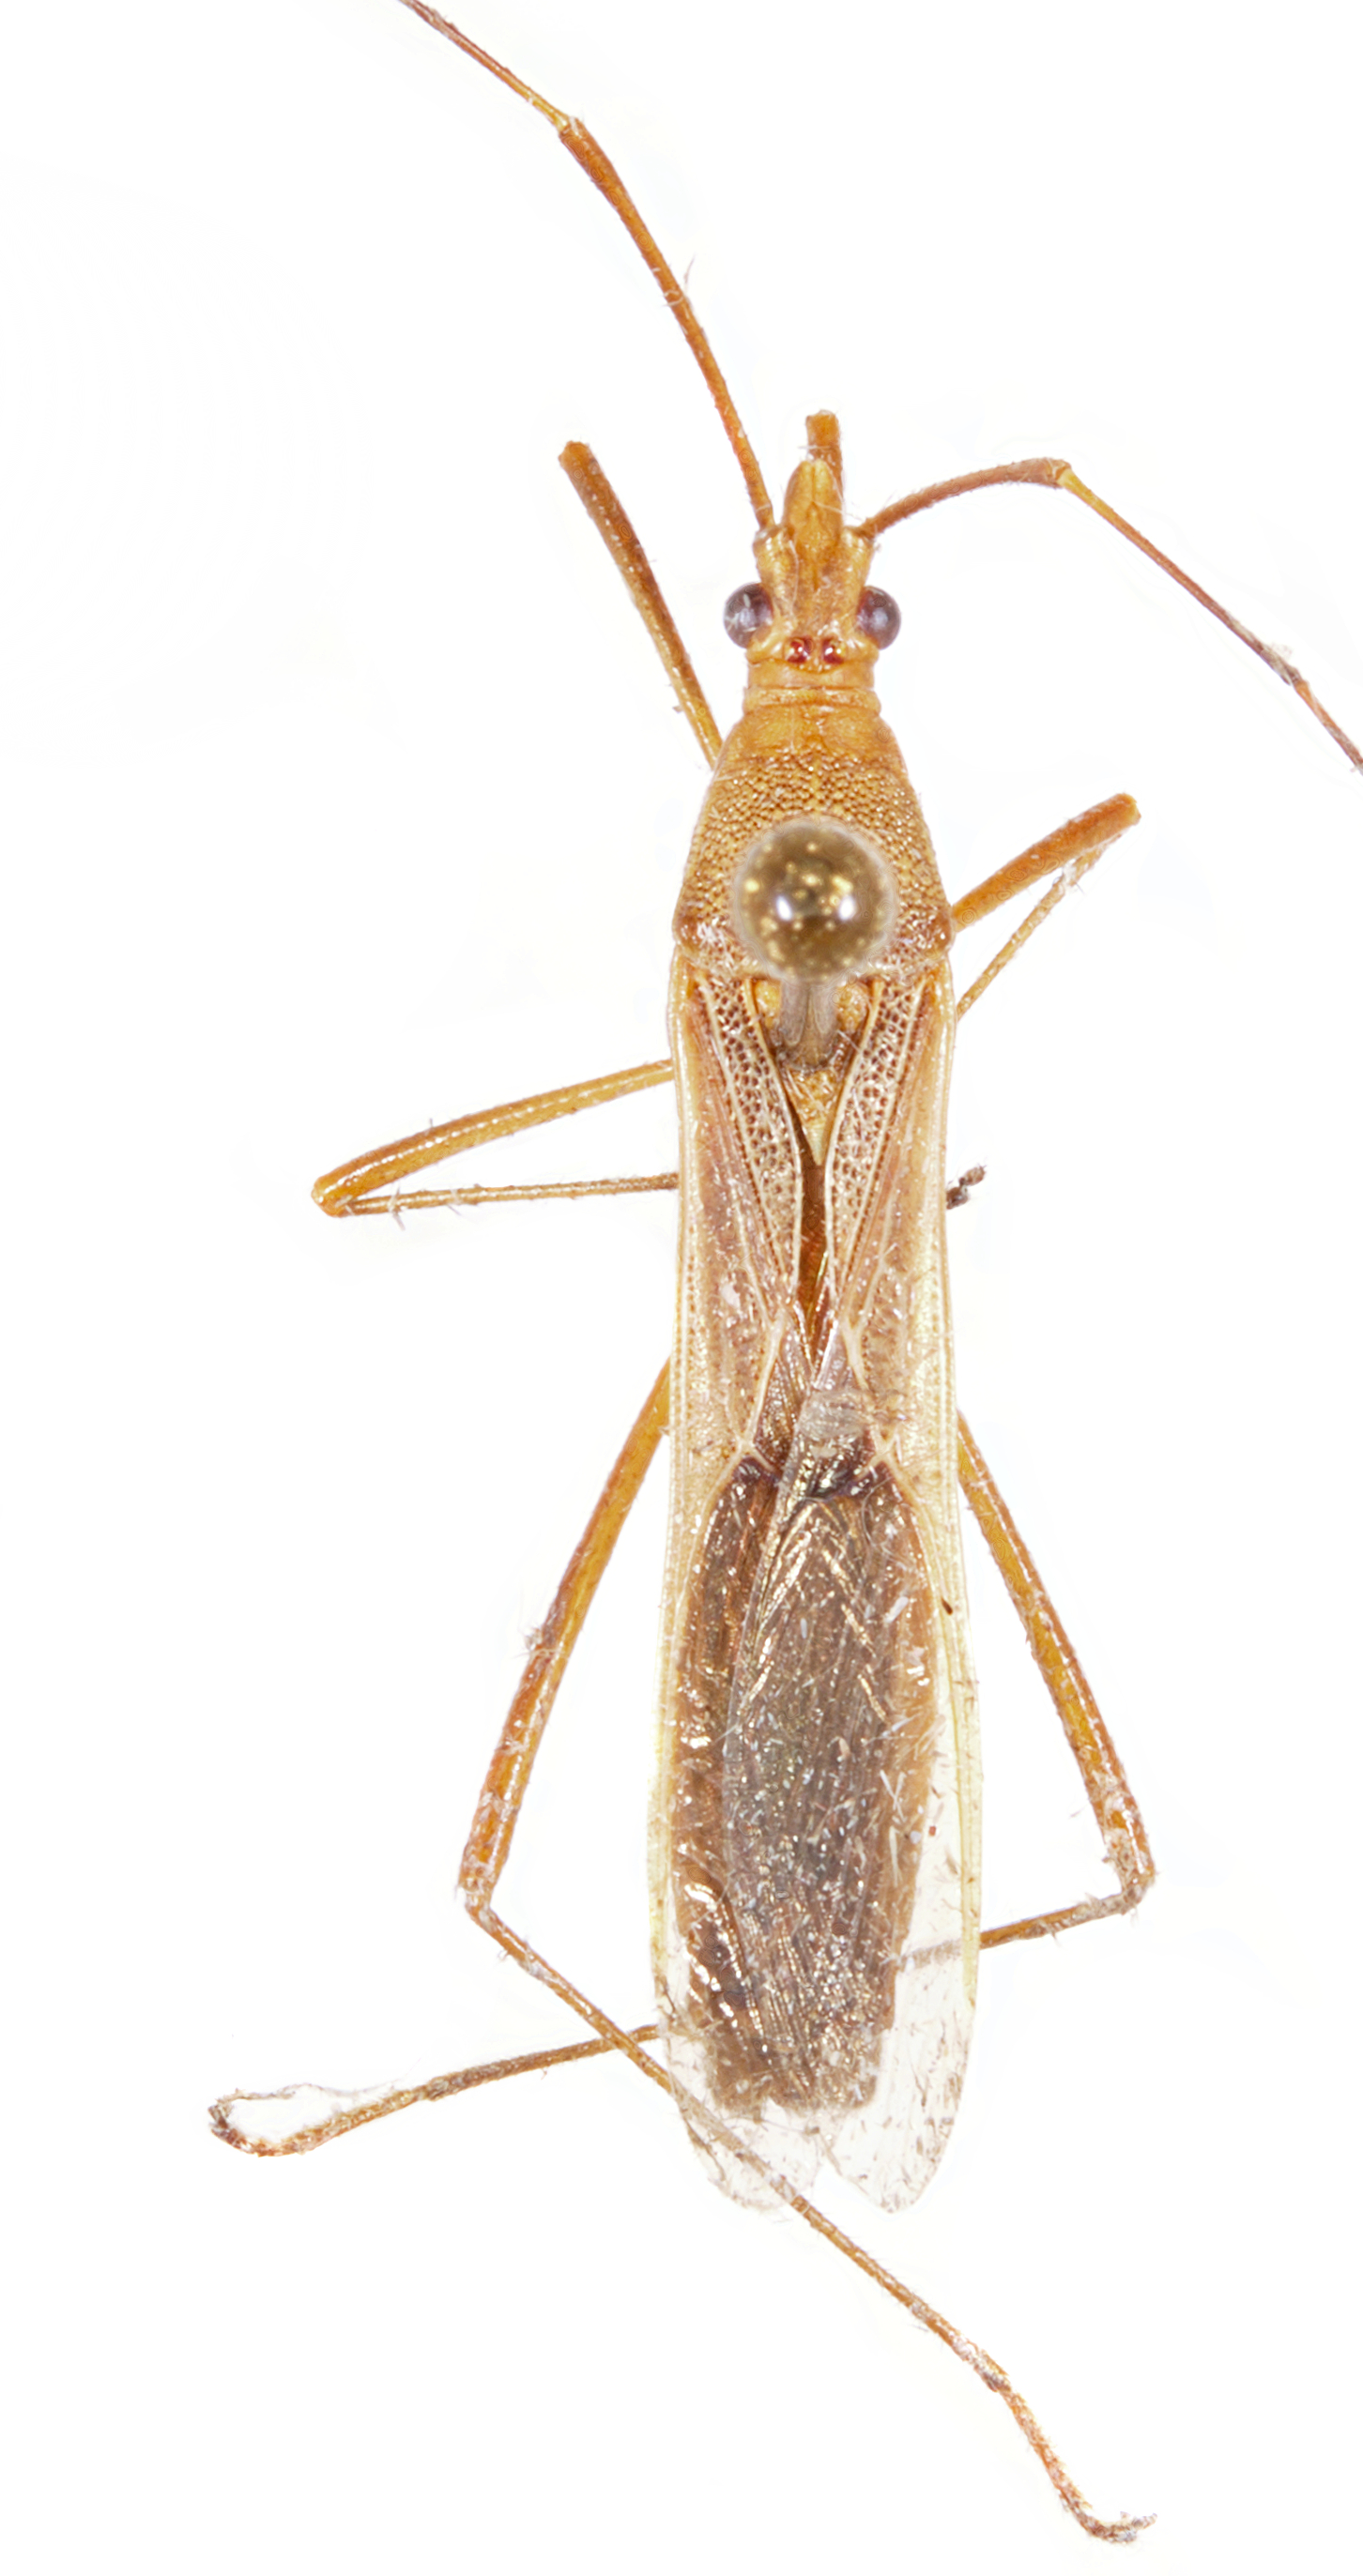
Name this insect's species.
Leptocorisa oratorius
